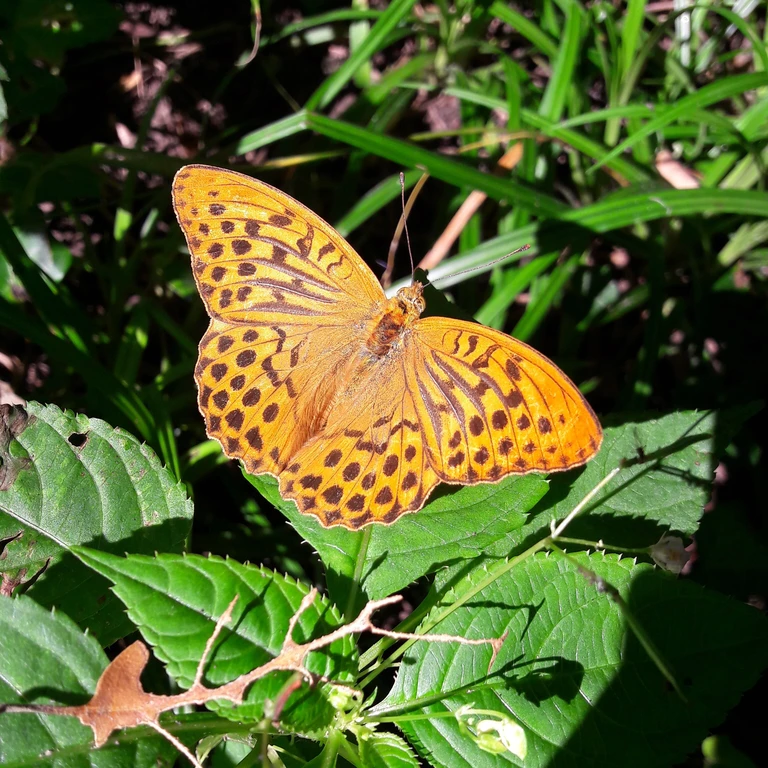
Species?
Argynnis paphia
